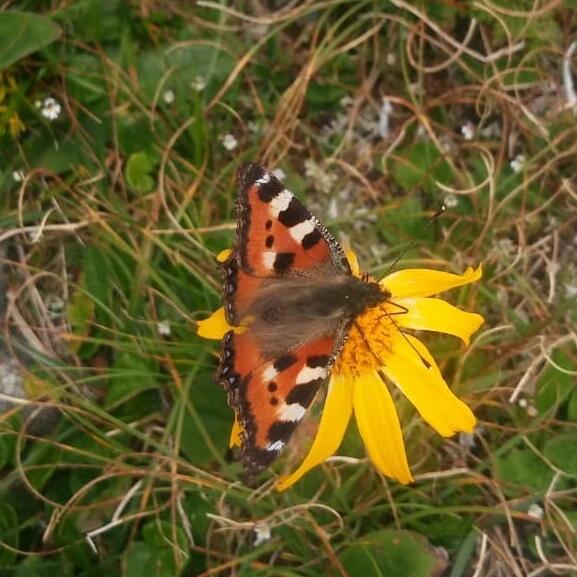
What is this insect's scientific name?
Aglais urticae
